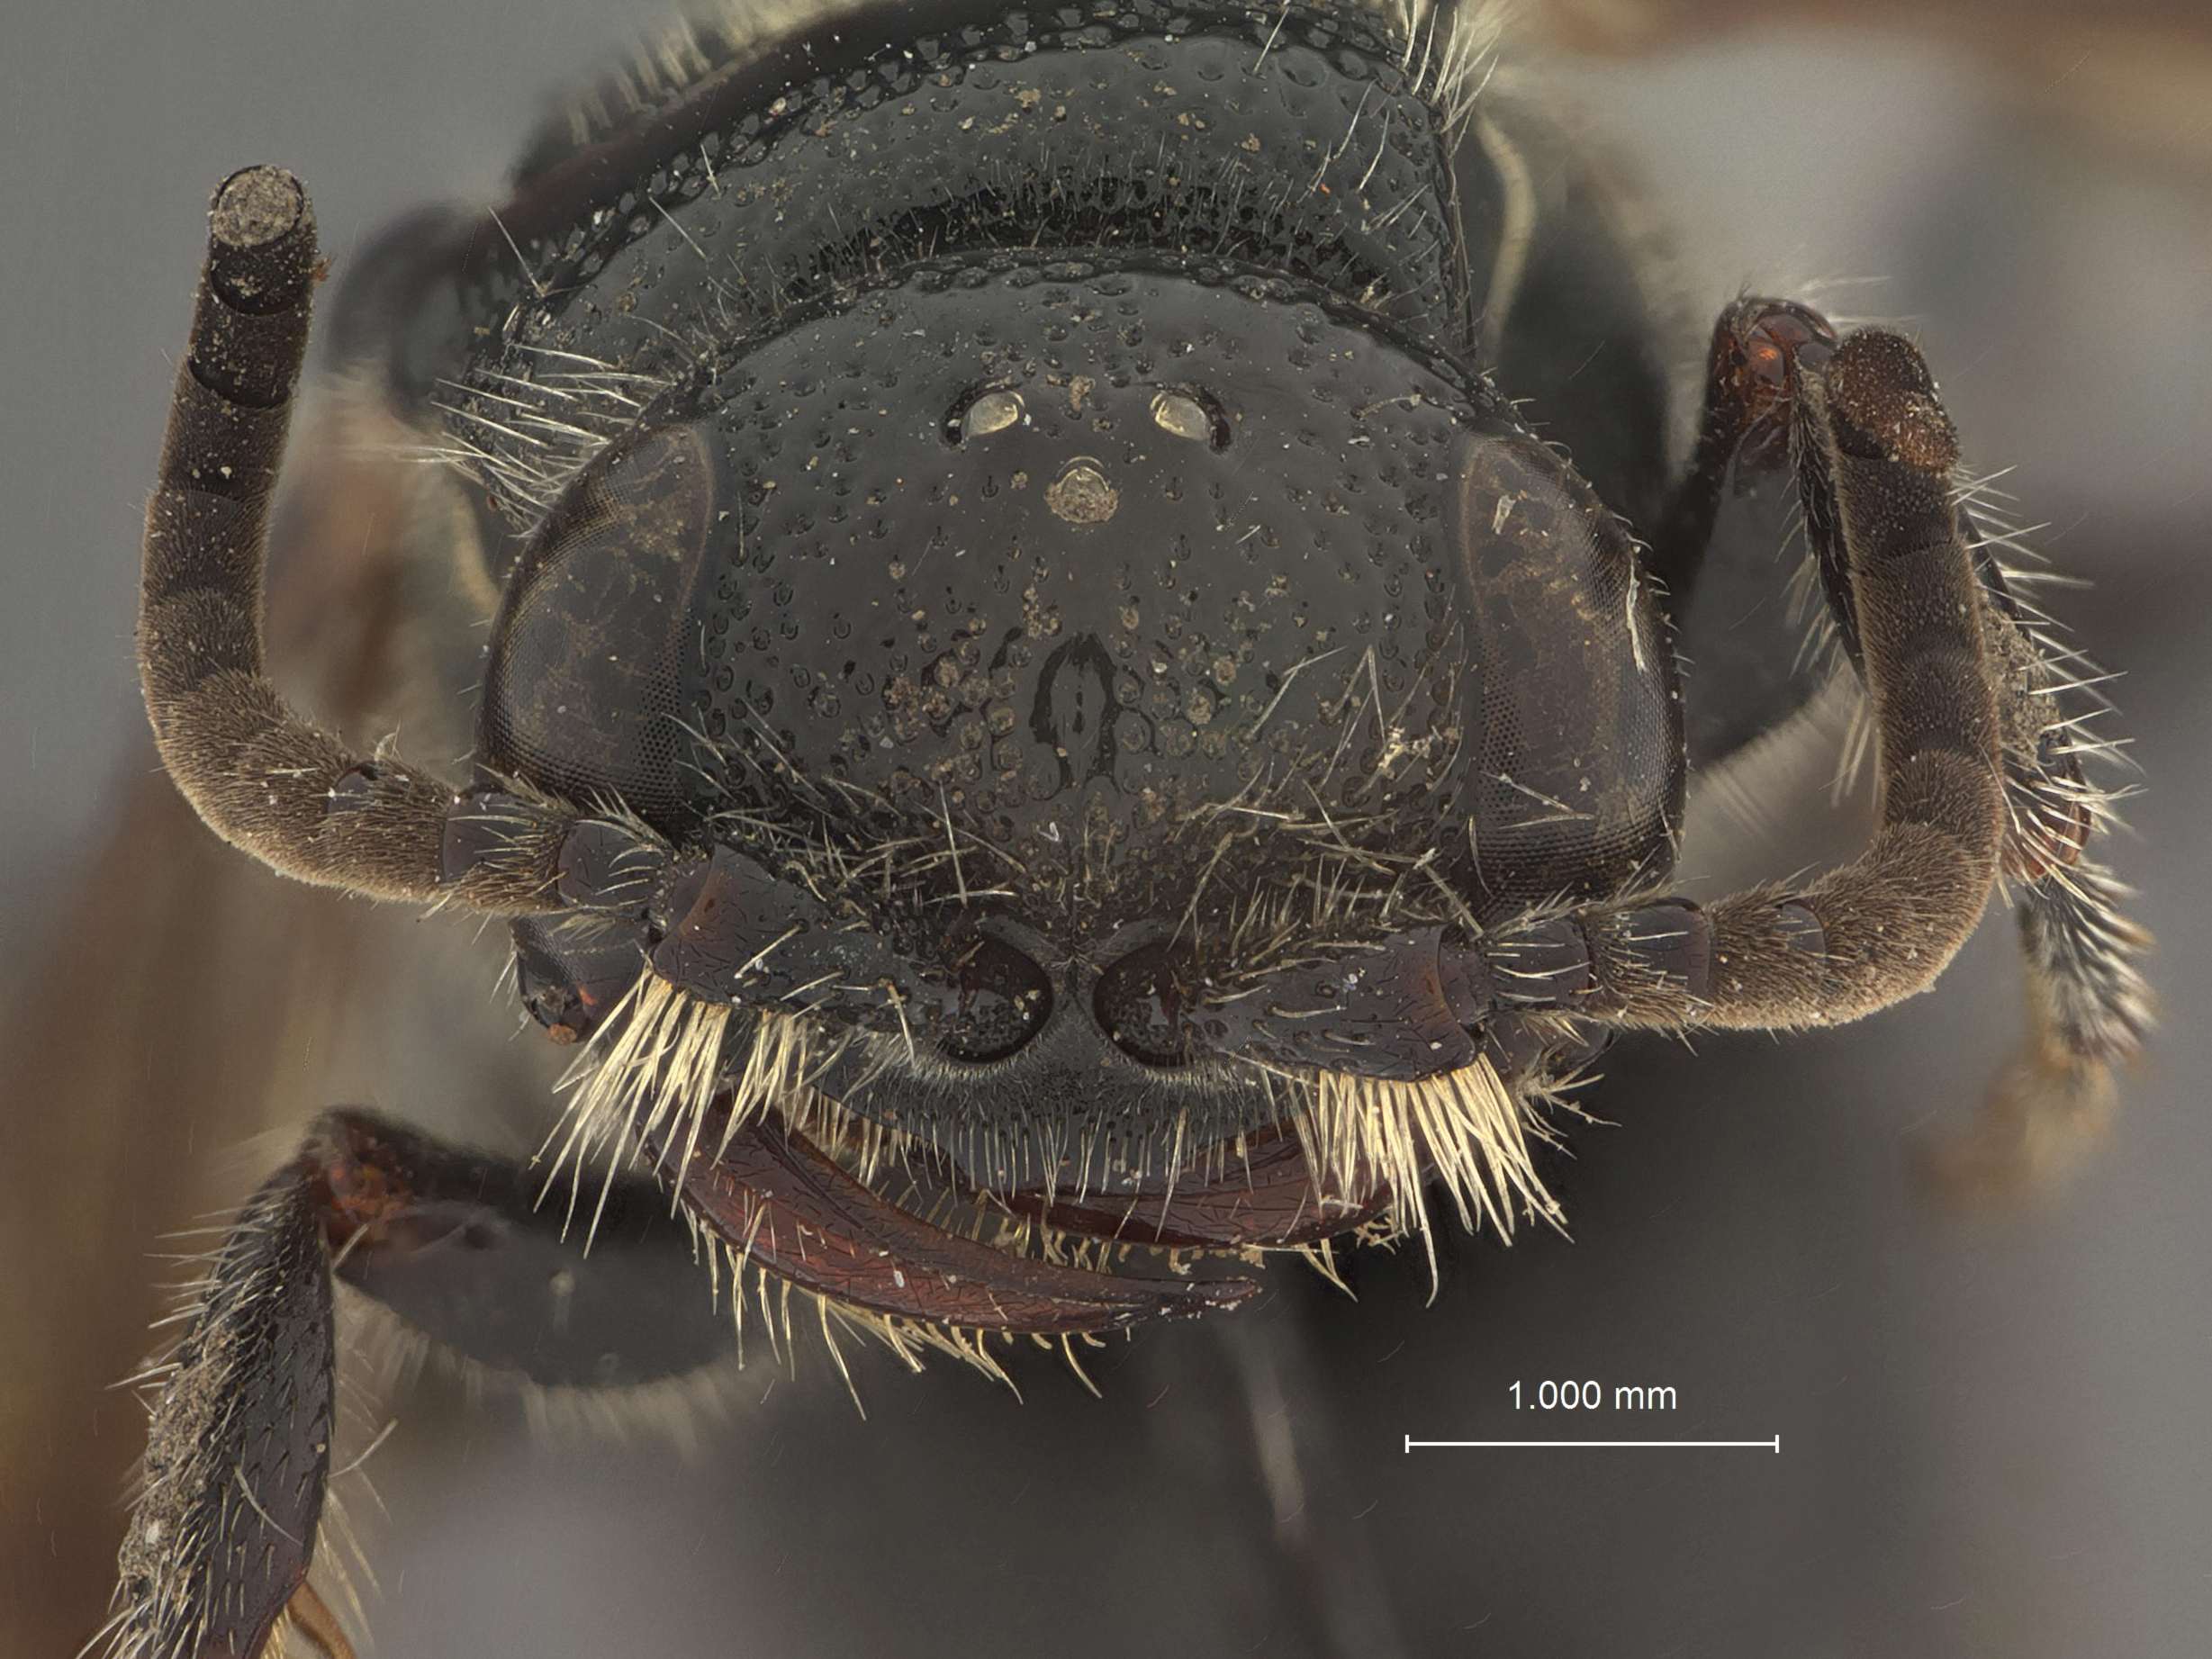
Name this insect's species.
Tiphia burrelli
